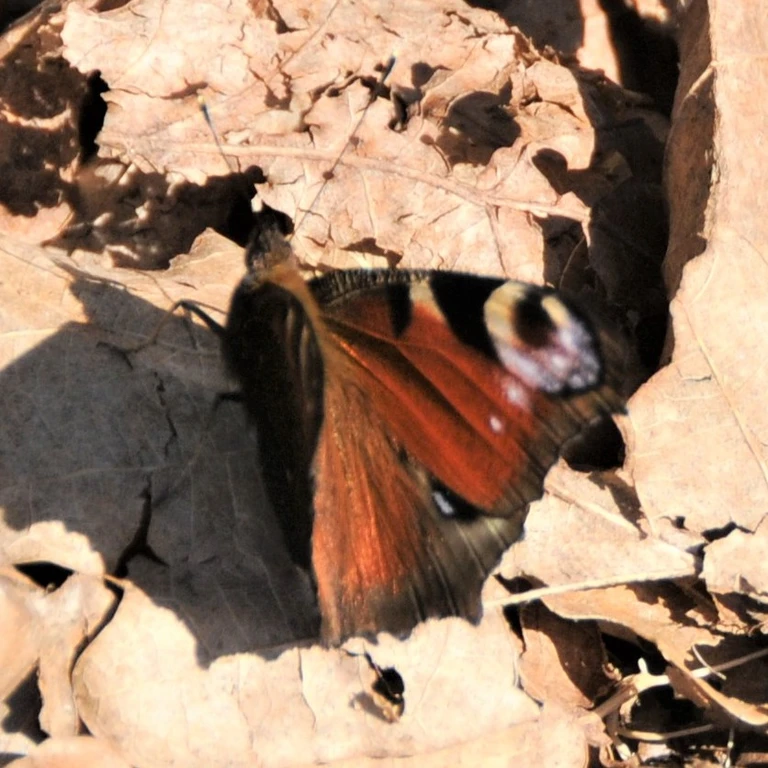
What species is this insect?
Aglais io
